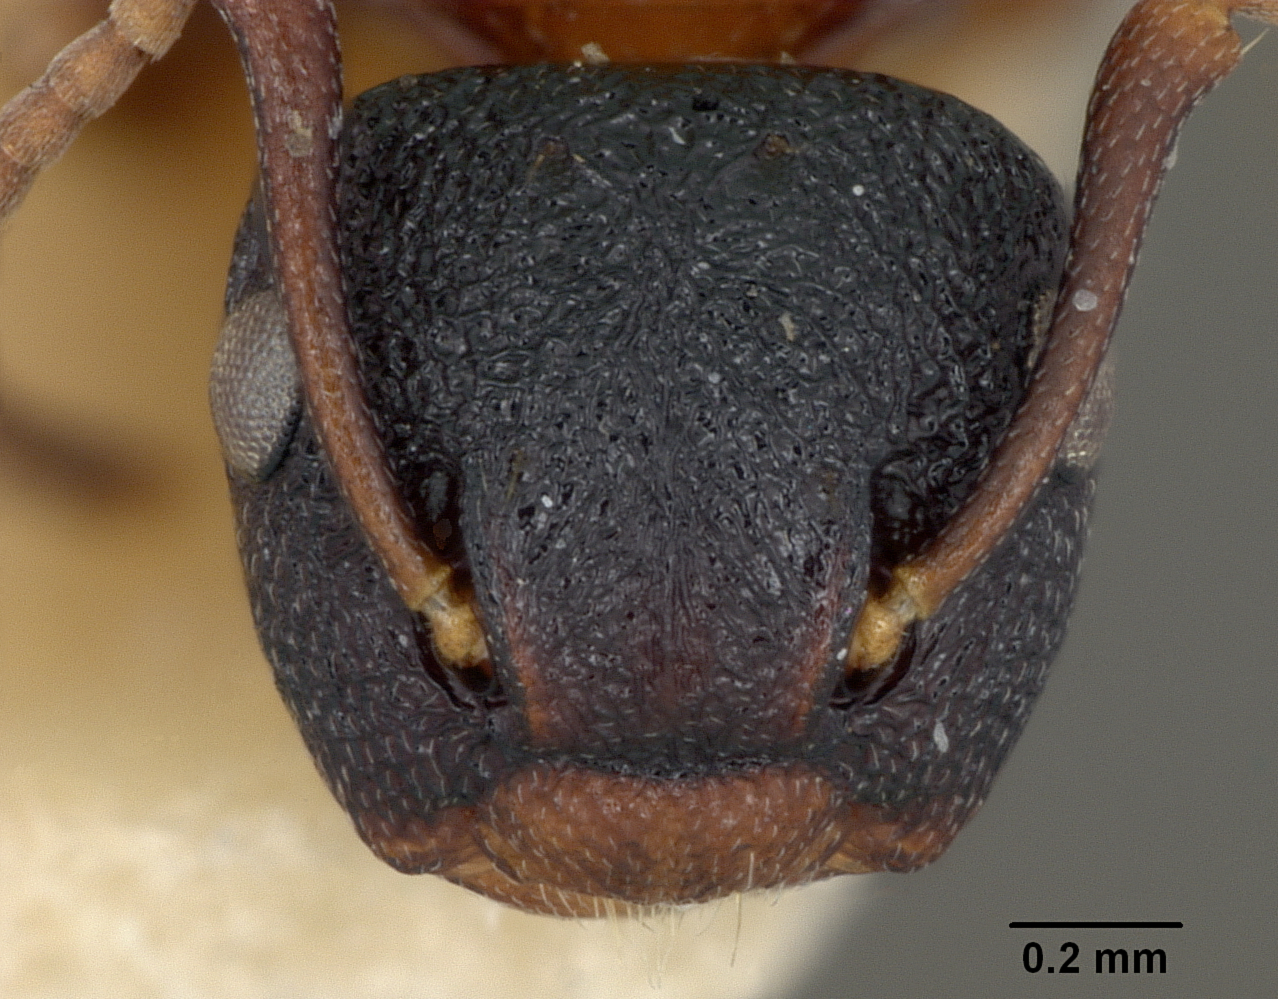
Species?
Camponotus manni
